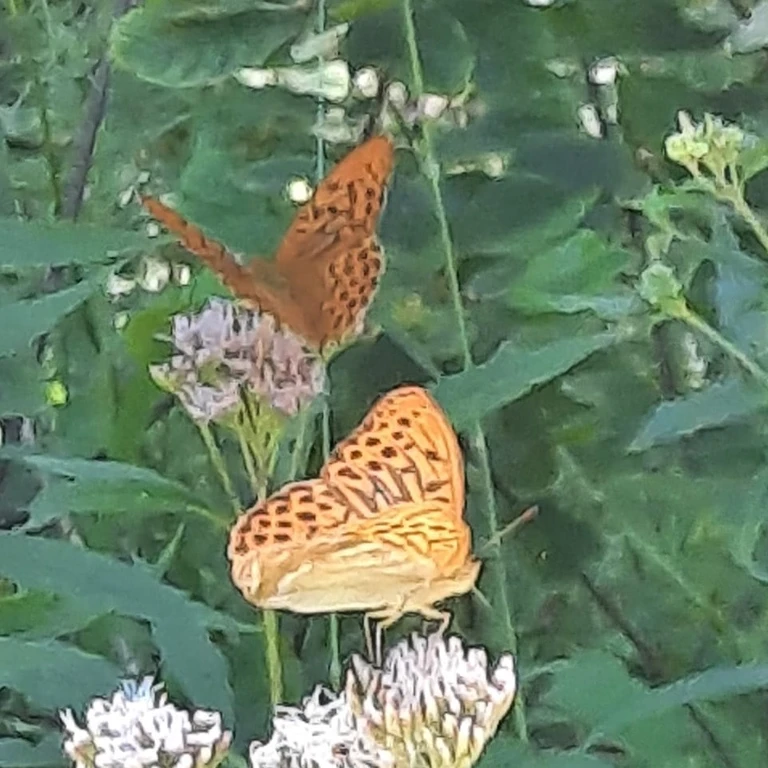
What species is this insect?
Argynnis paphia
